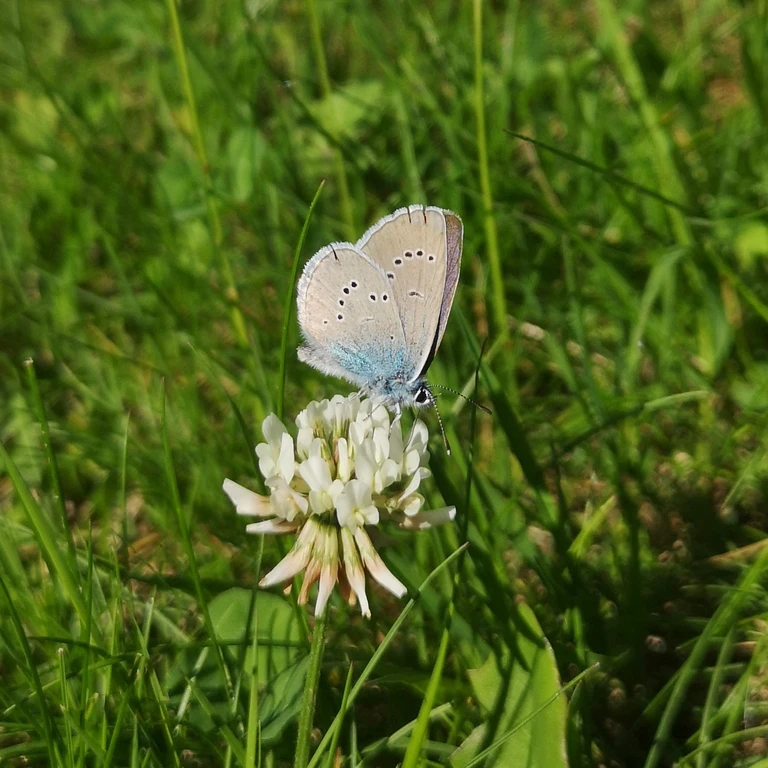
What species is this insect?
Cyaniris semiargus
